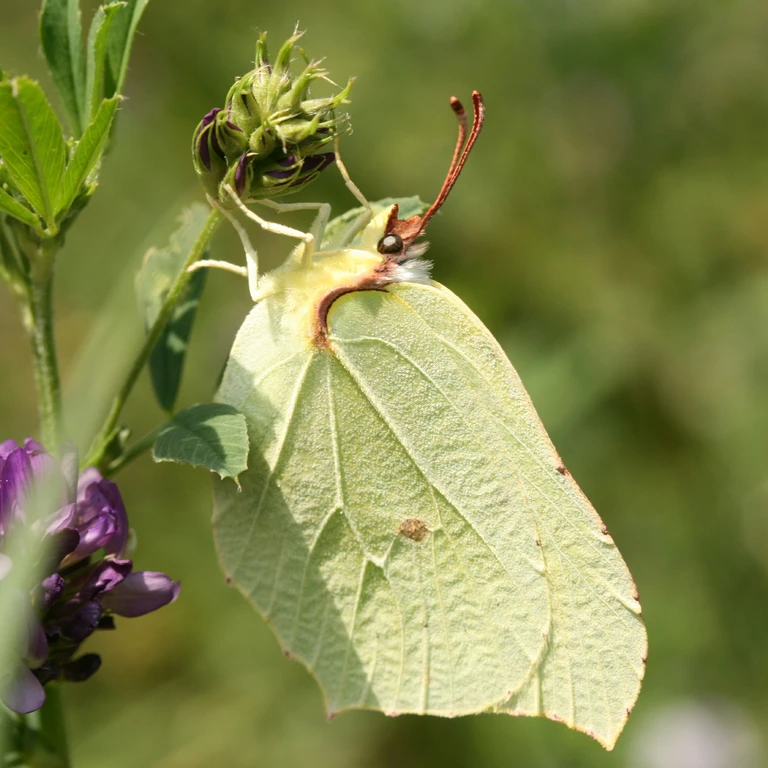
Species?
Gonepteryx rhamni
